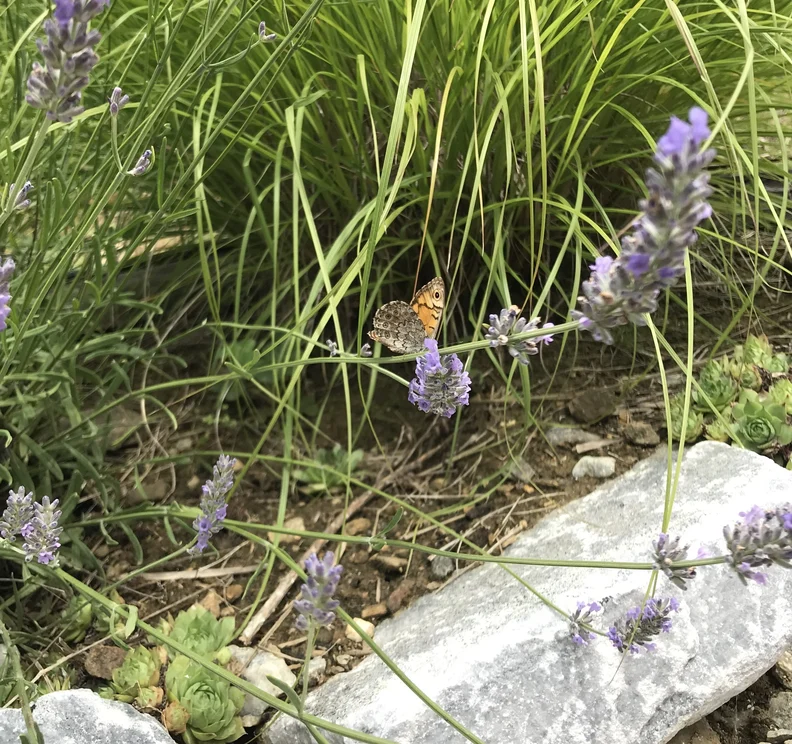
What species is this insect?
Lasiommata megera (also Pararge megera)
